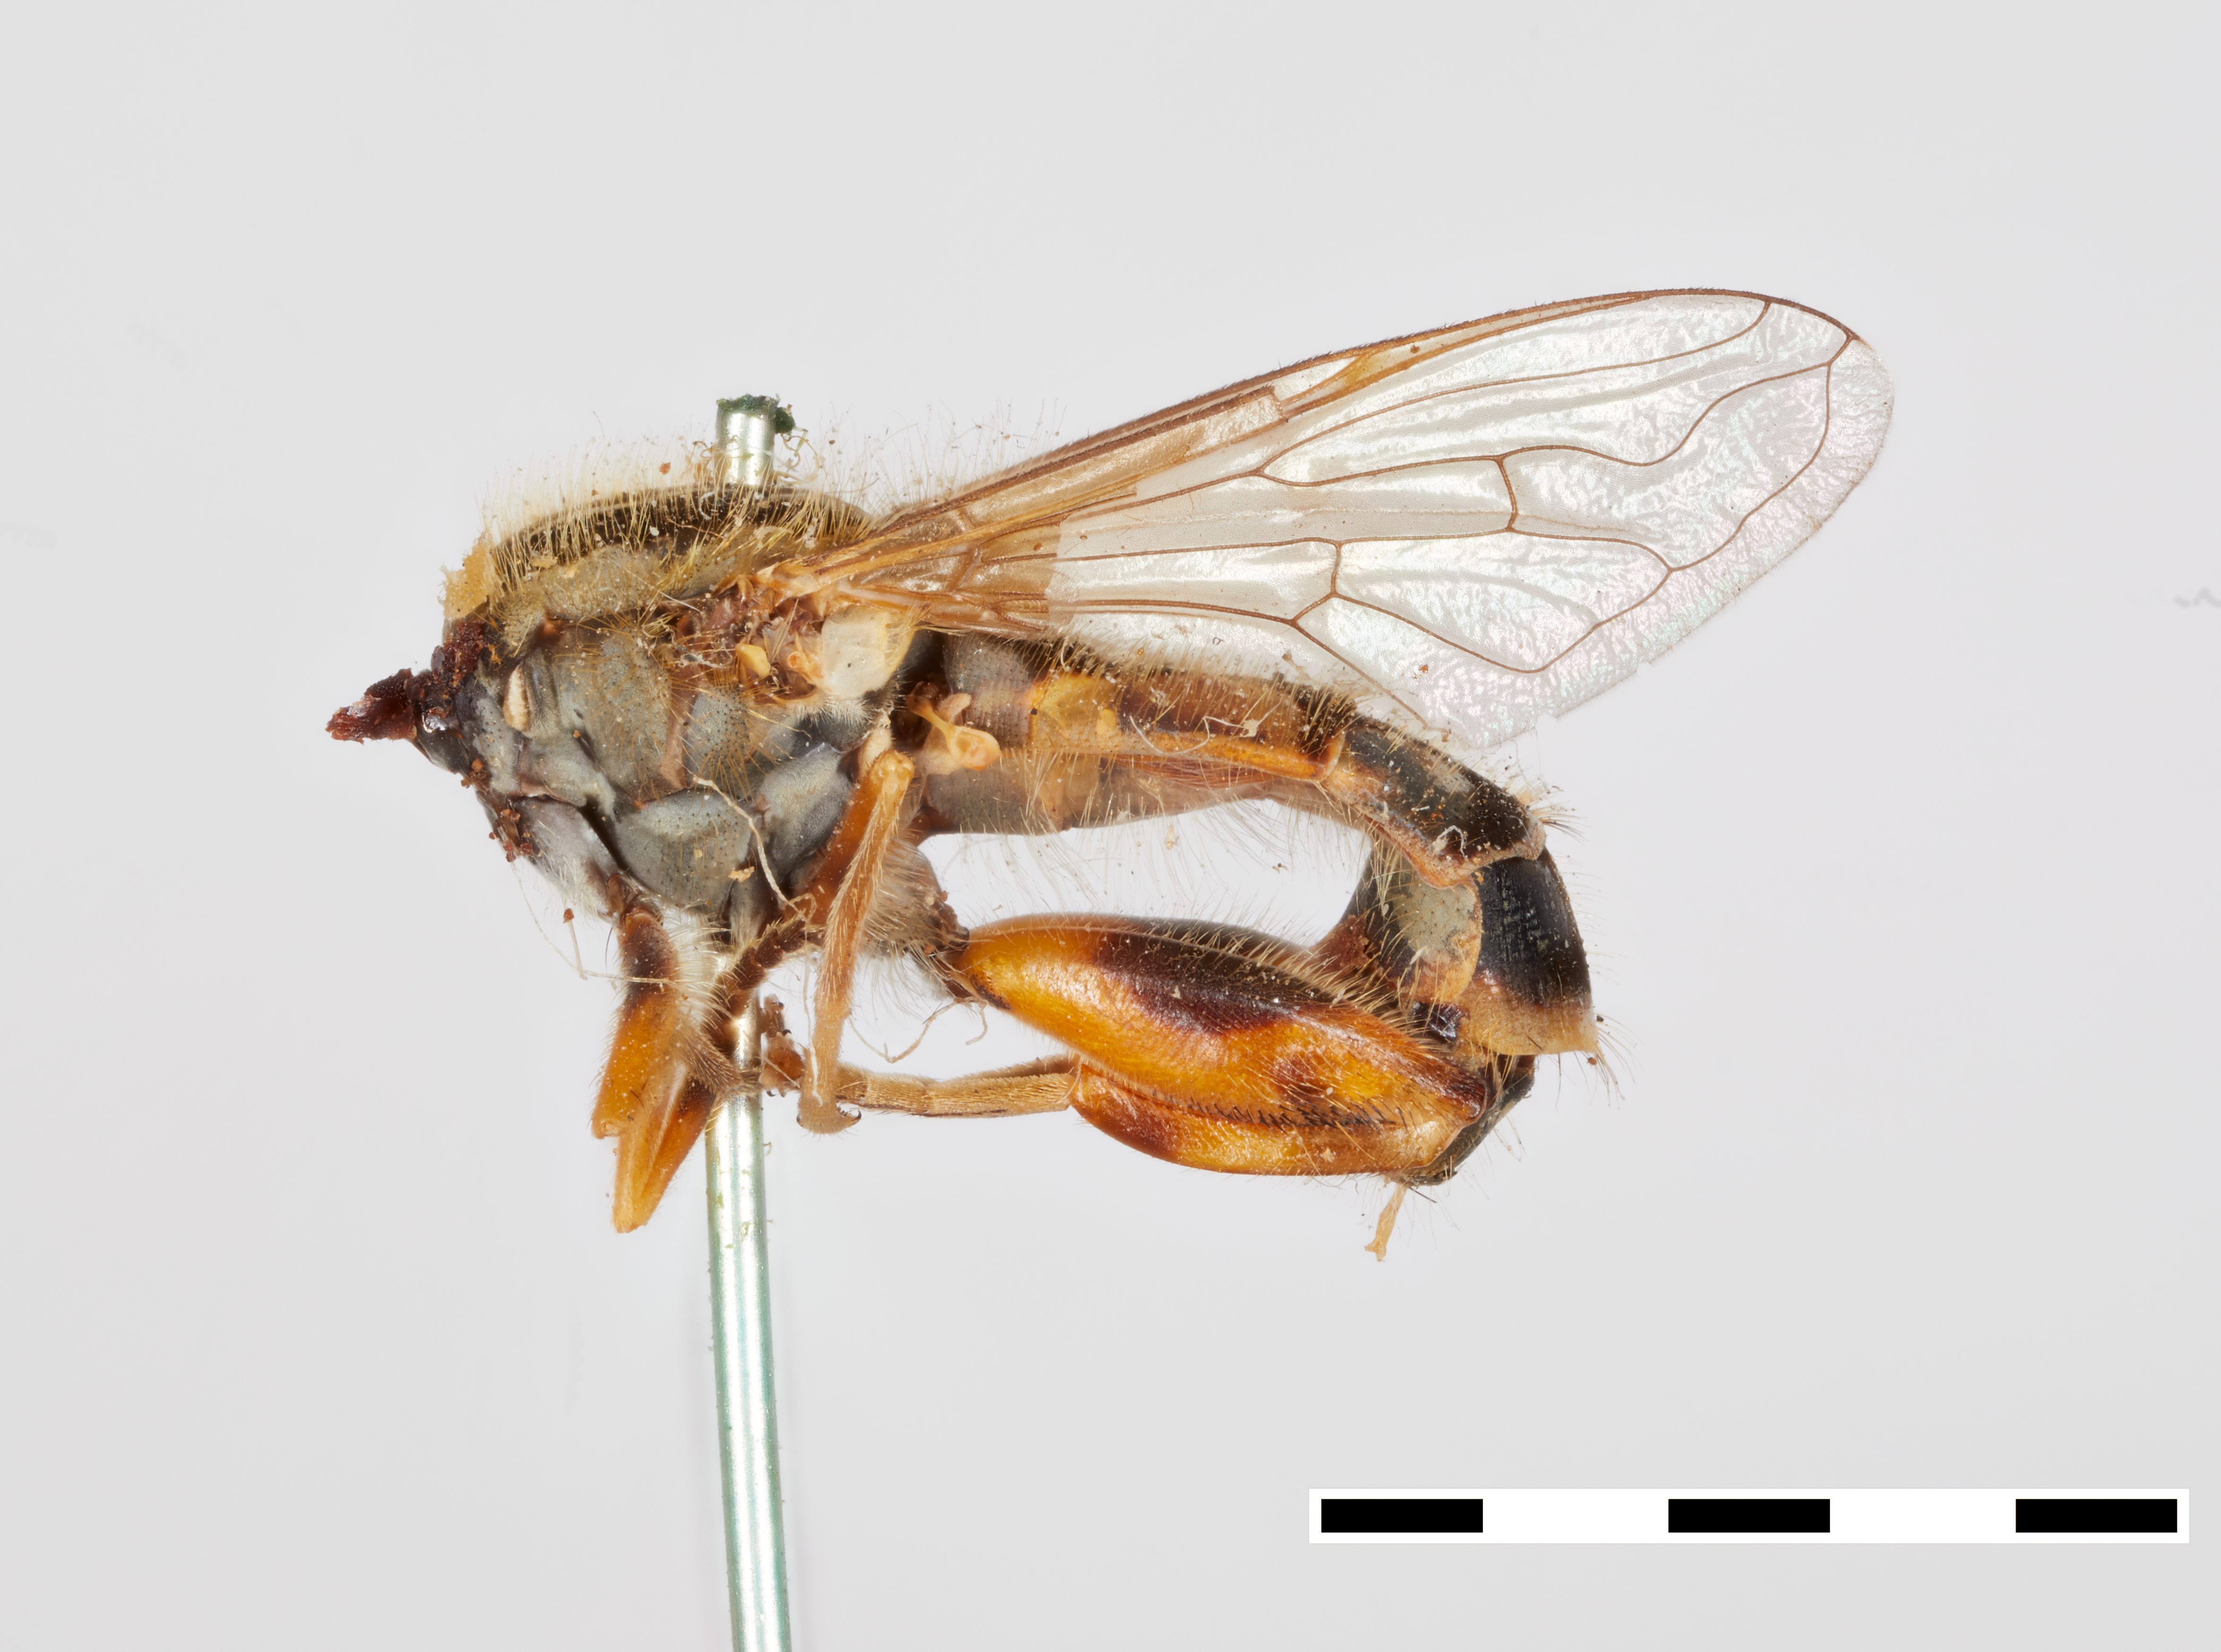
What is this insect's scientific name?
Helophilus conostomus
